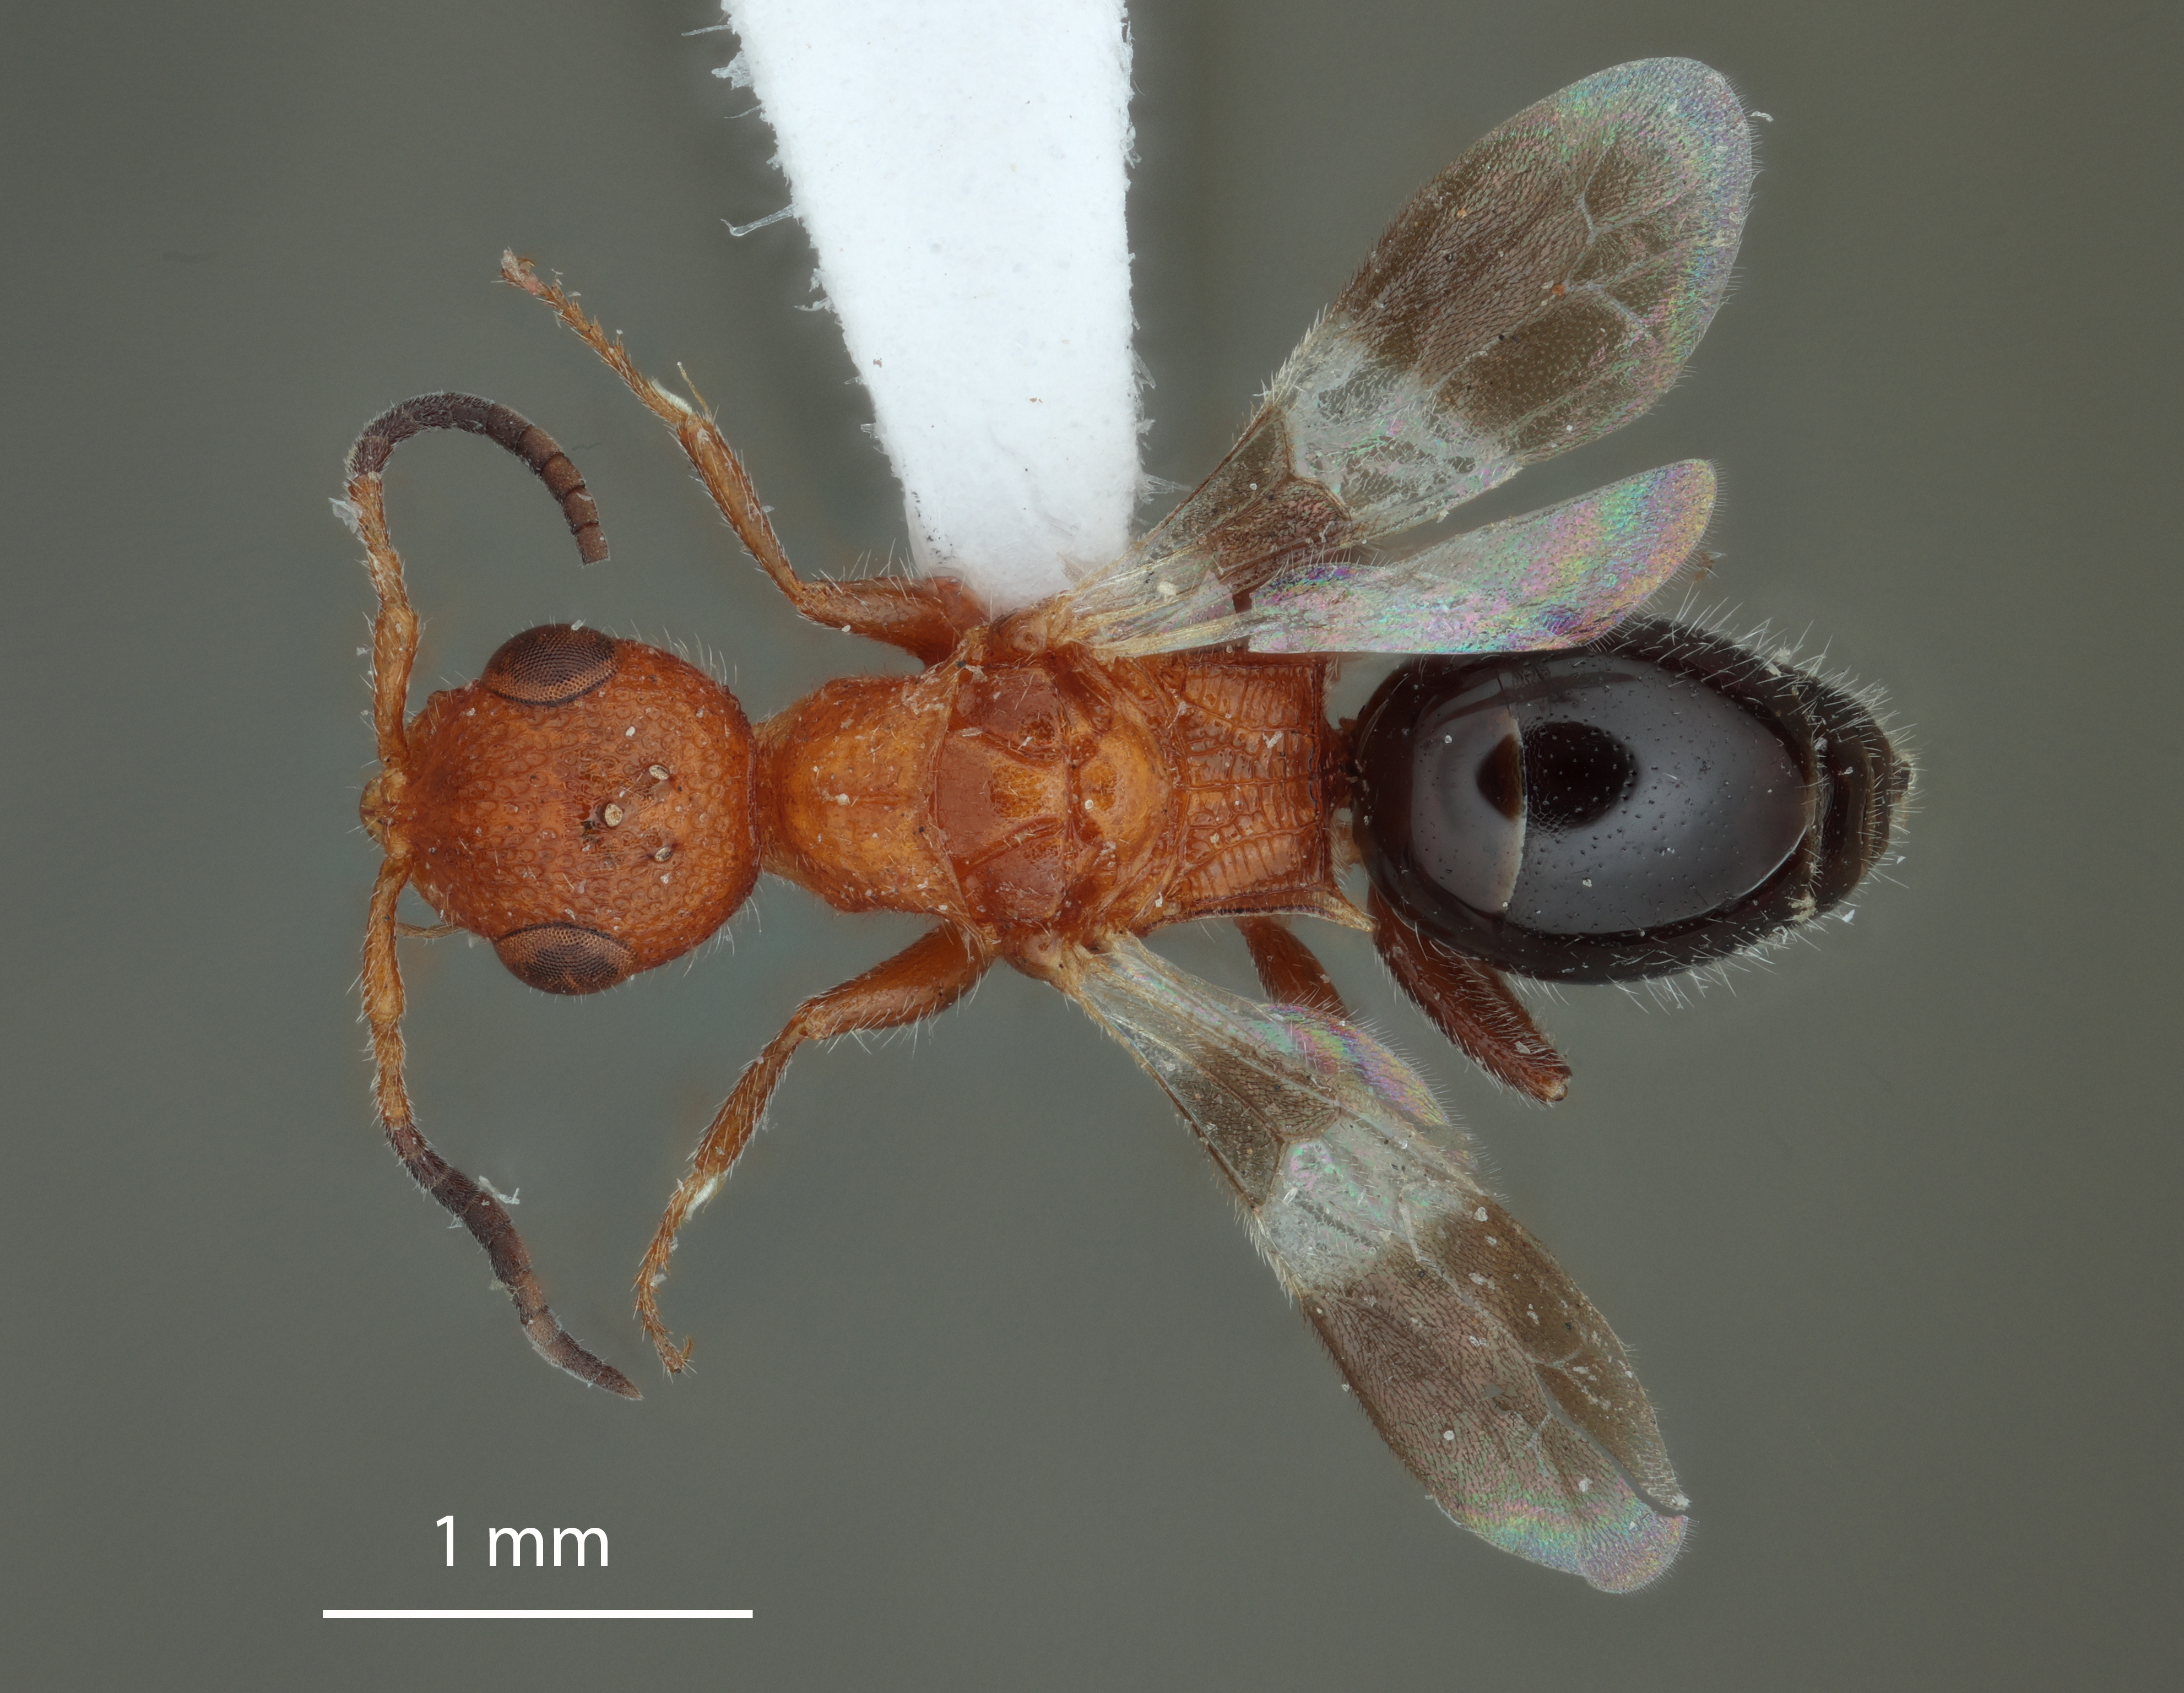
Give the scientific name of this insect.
Metrionotus egypticus
